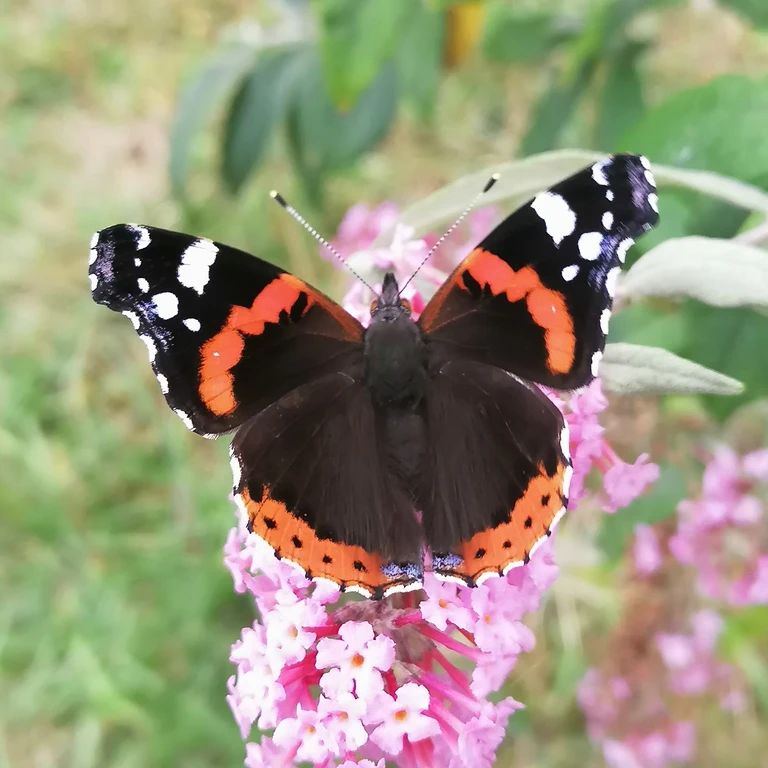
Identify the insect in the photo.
Vanessa atalanta
